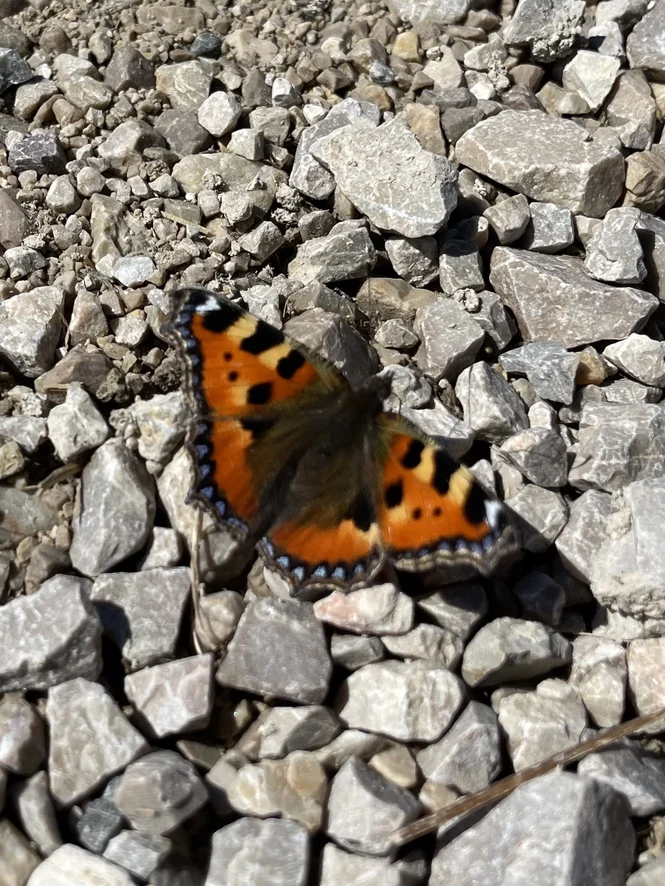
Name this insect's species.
Aglais urticae
